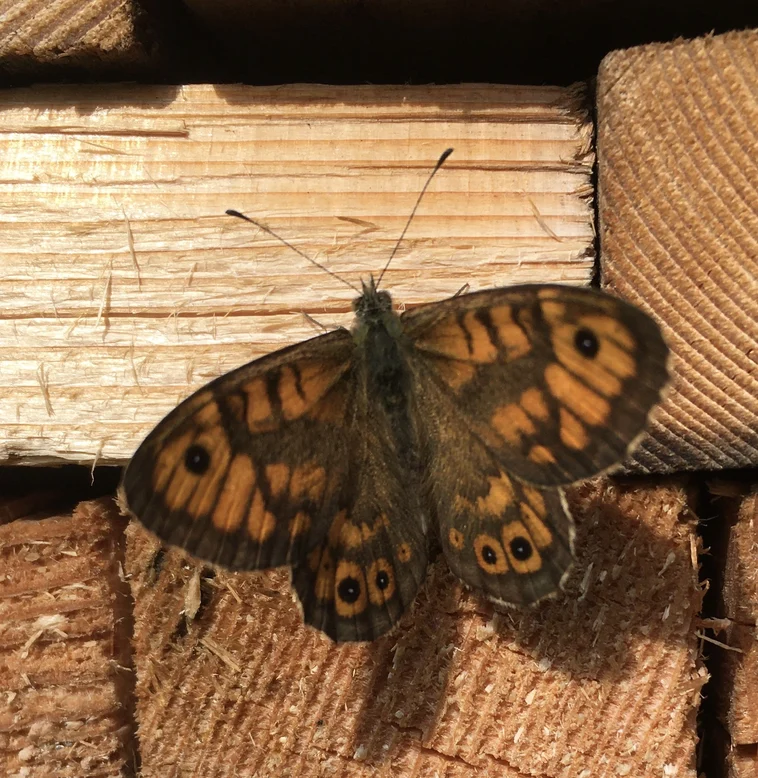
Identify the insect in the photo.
Lasiommata megera (also Pararge megera)
